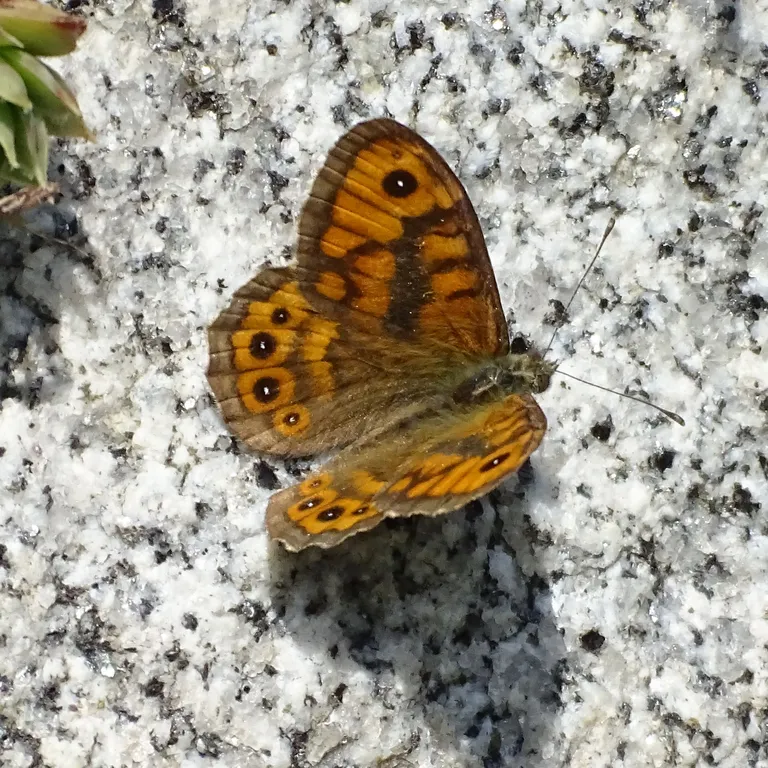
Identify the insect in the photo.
Lasiommata megera (also Pararge megera)
